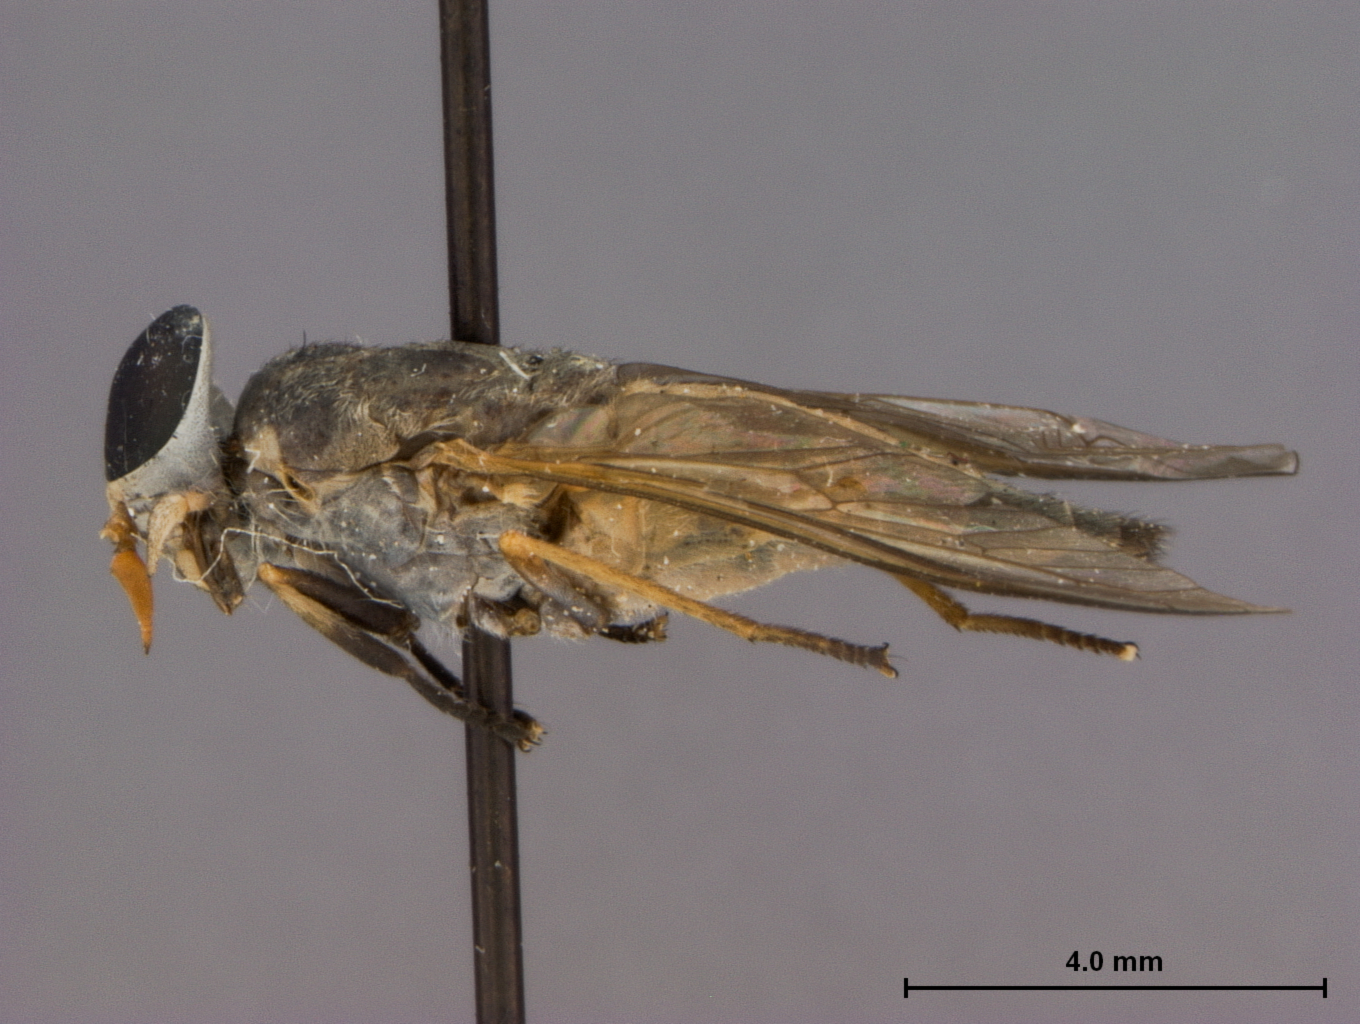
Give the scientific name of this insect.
Tabanus cambodianus
